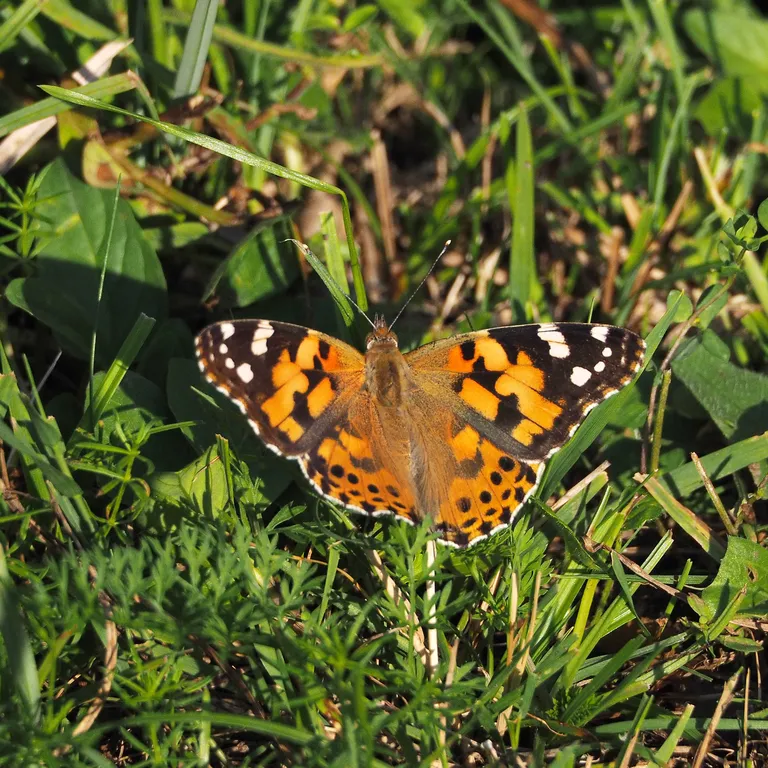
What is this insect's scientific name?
Vanessa cardui
